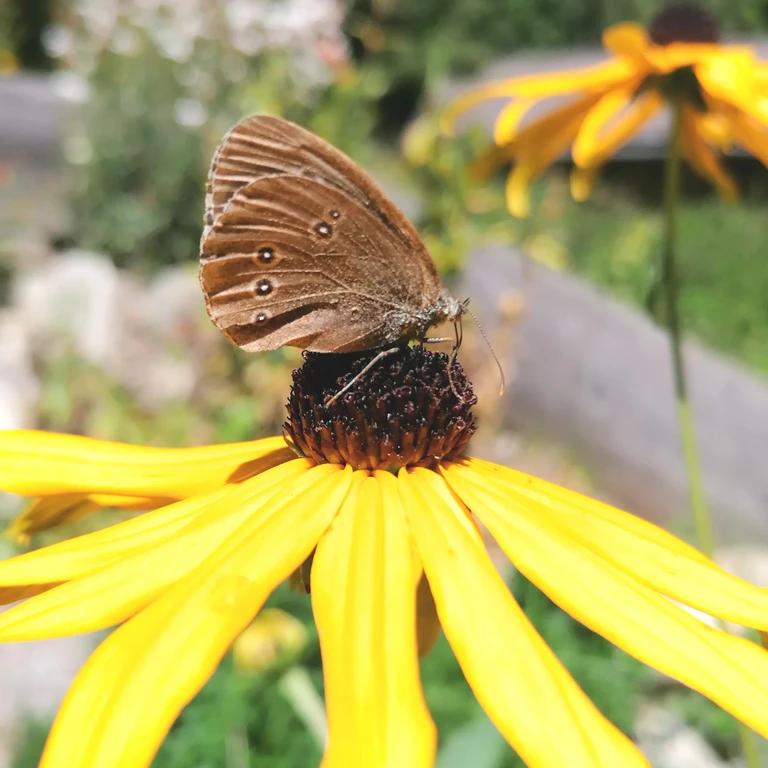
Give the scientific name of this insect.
Aphantopus hyperantus
